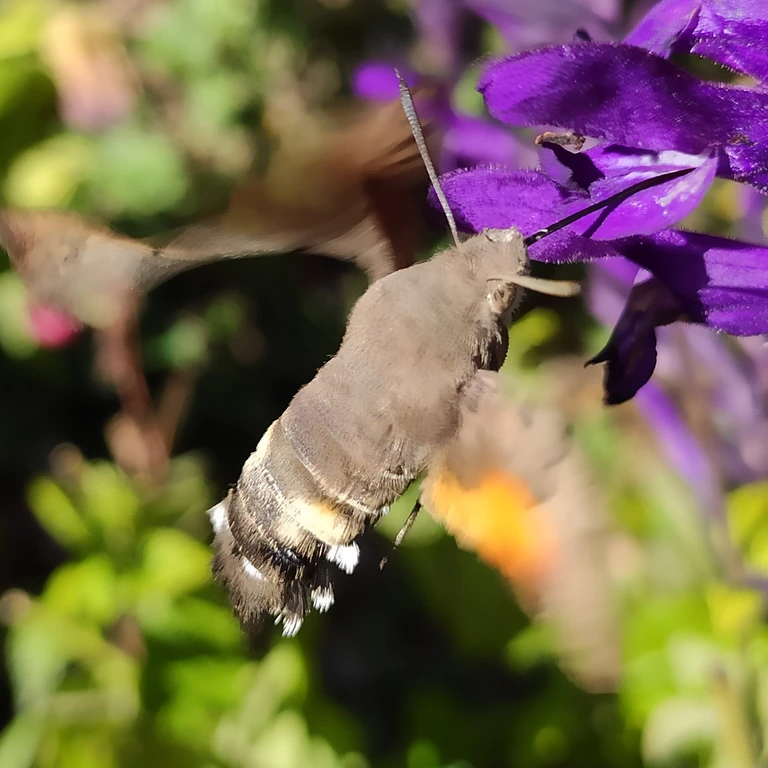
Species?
Macroglossum stellatarum
